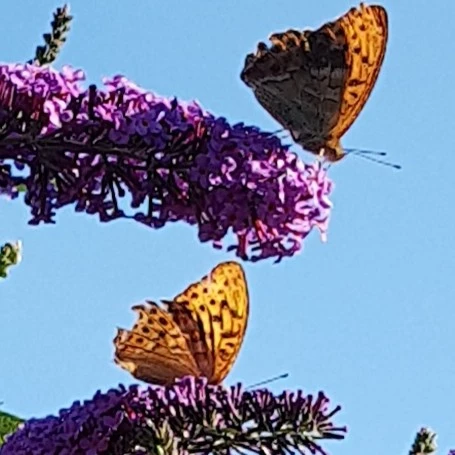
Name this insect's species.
Argynnis paphia
